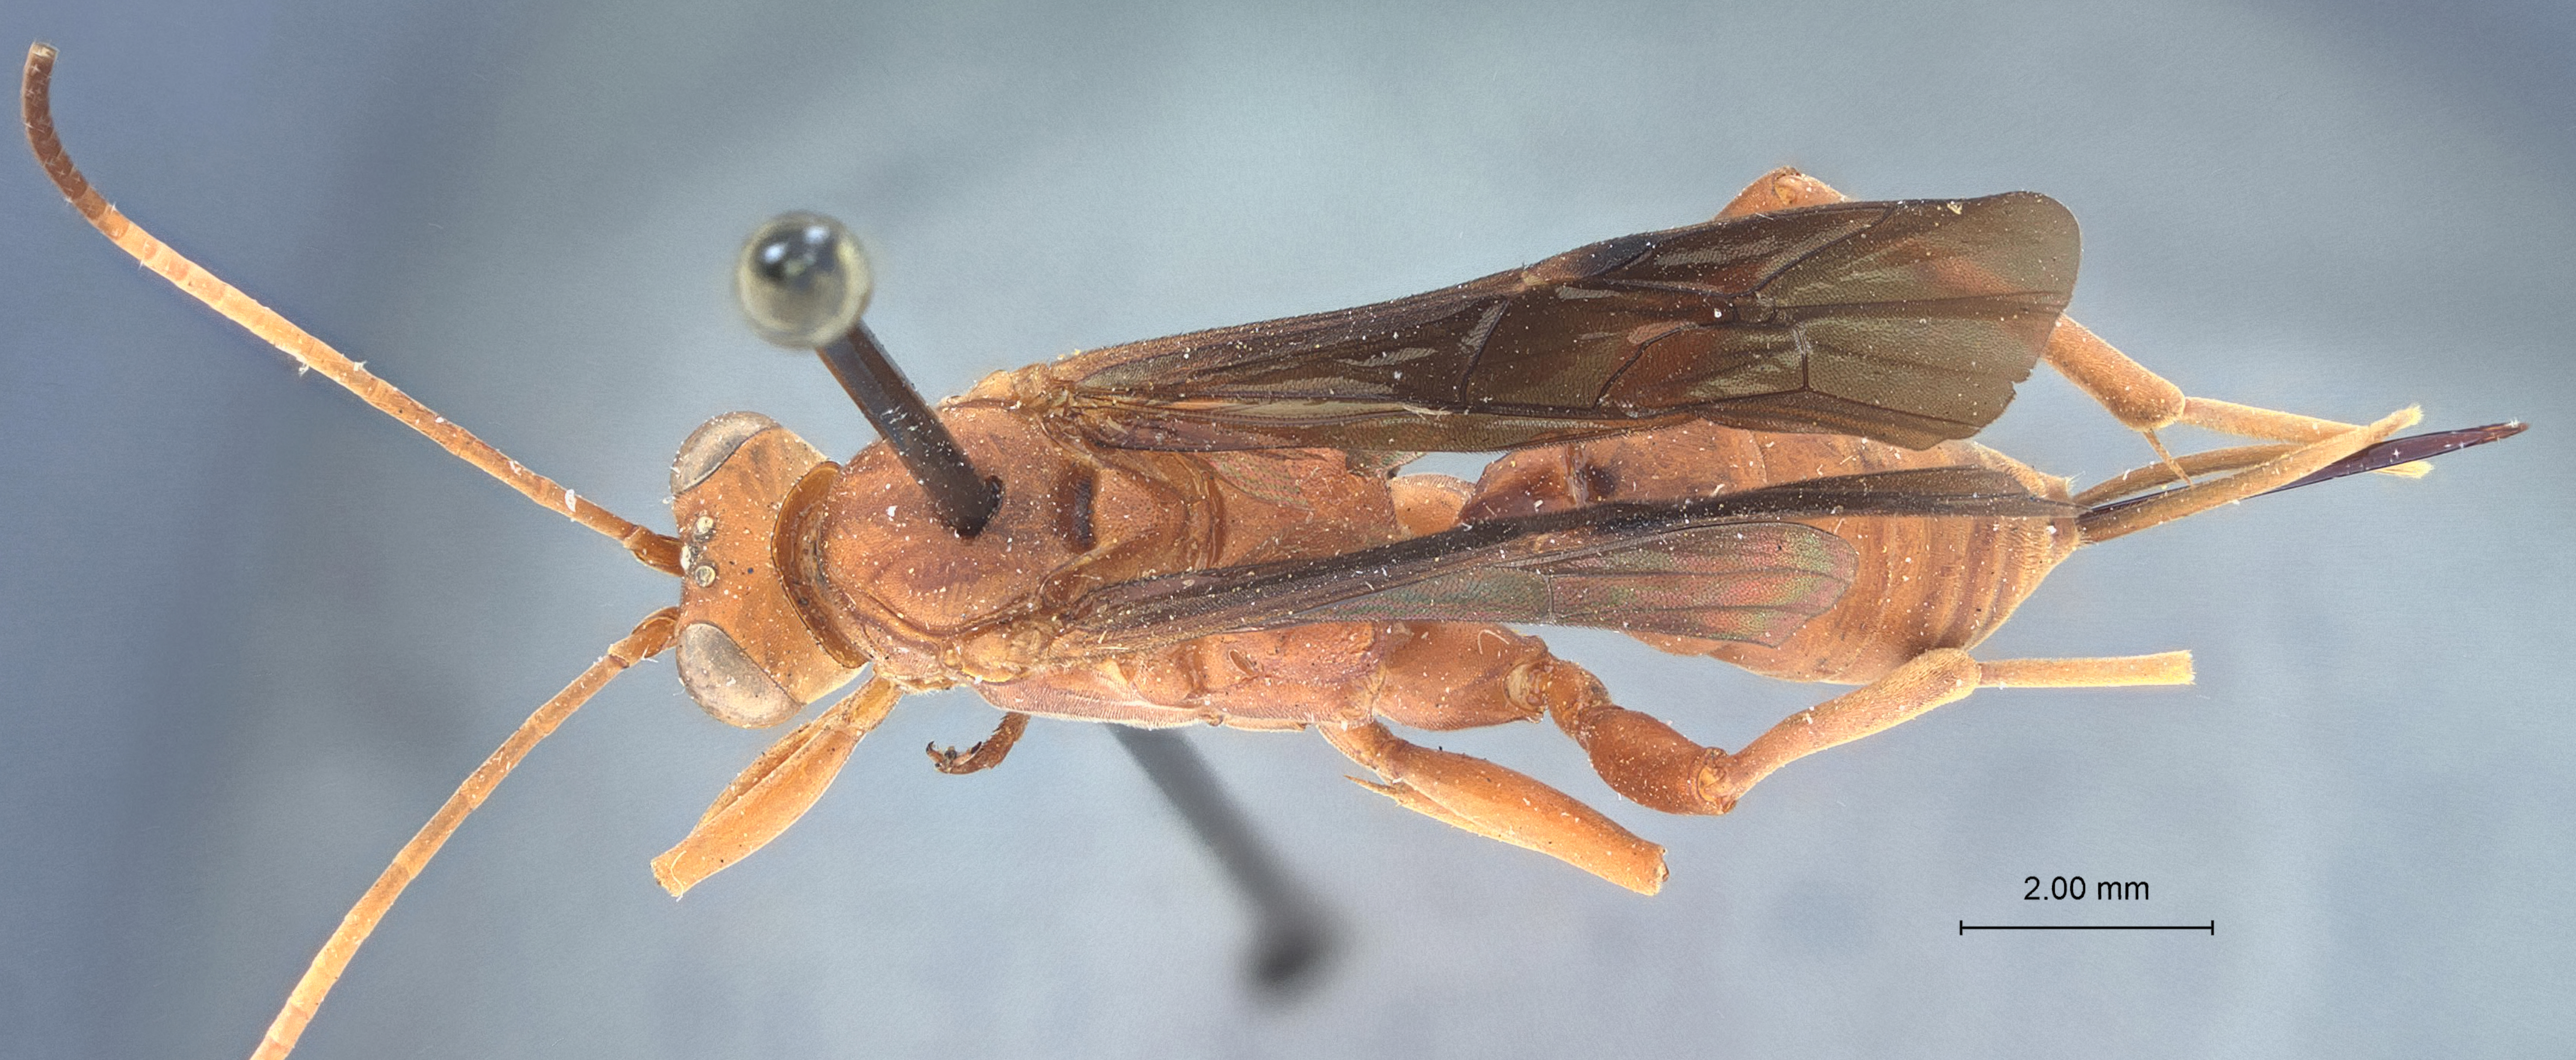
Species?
Lanugo brunnipennis
